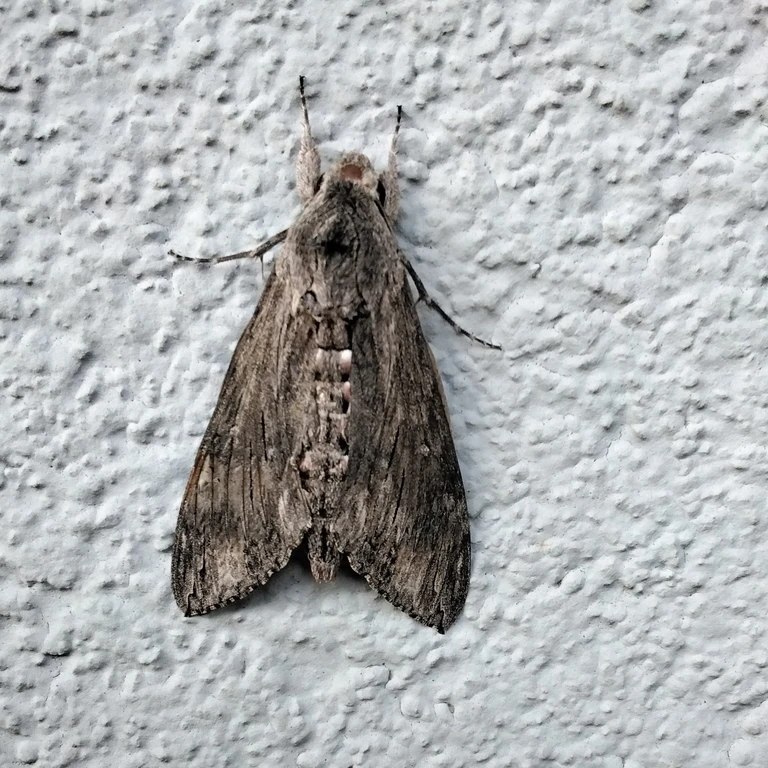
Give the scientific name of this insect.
Agrius convolvuli
